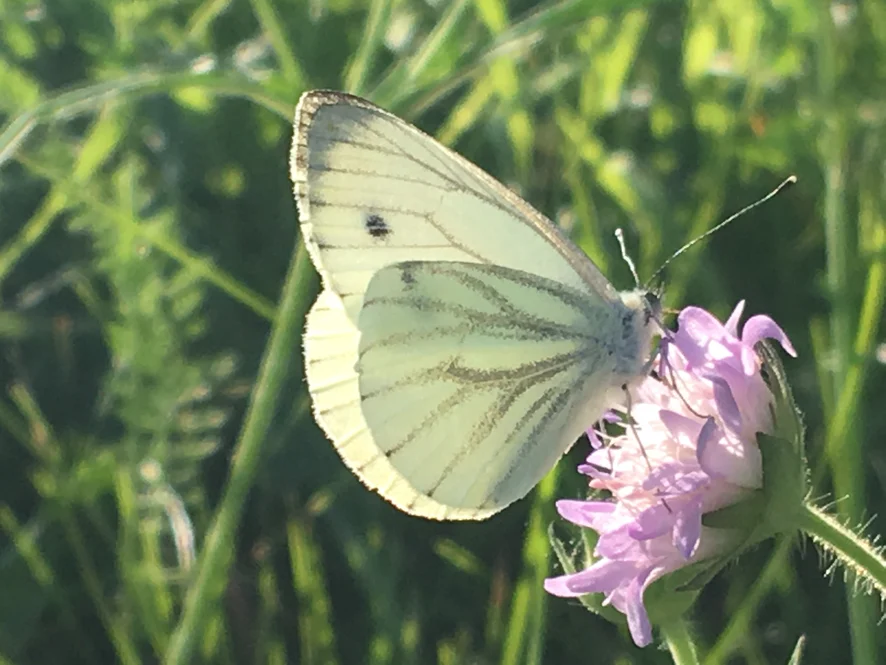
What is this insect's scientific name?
Pieris napi
